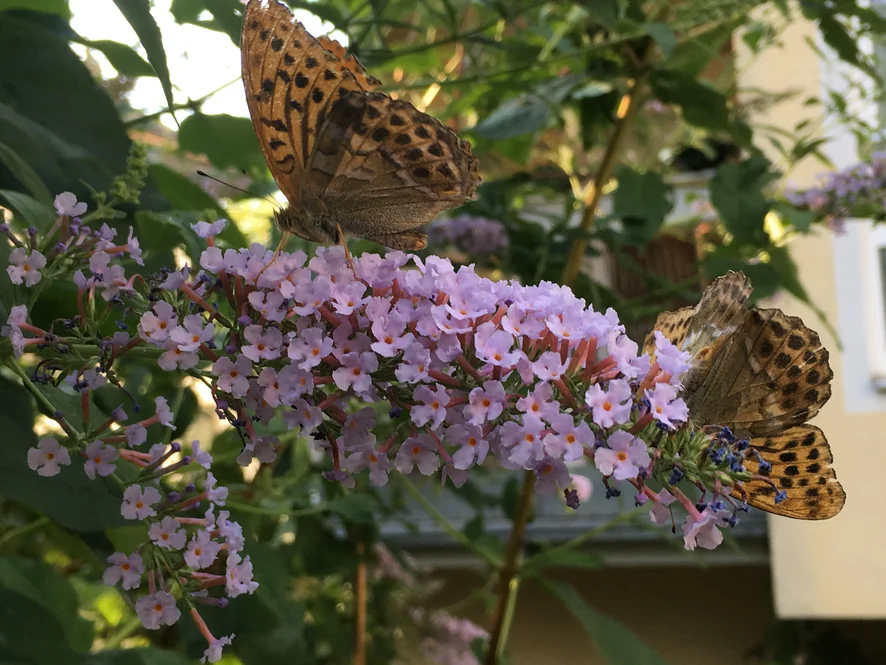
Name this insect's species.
Argynnis paphia
